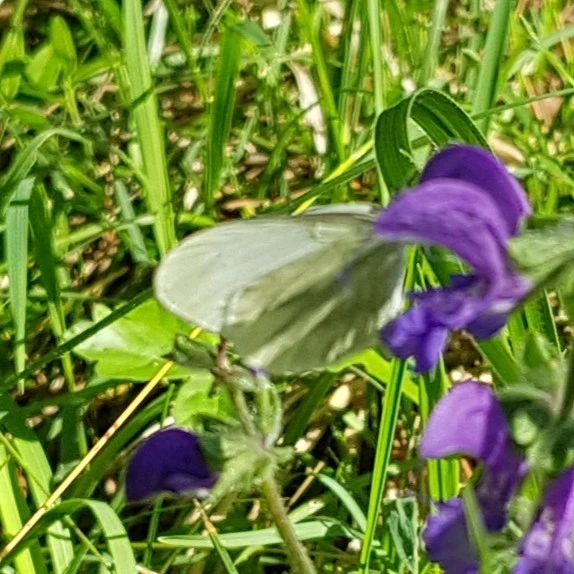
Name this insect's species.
Leptidea sinapis/juvernica
